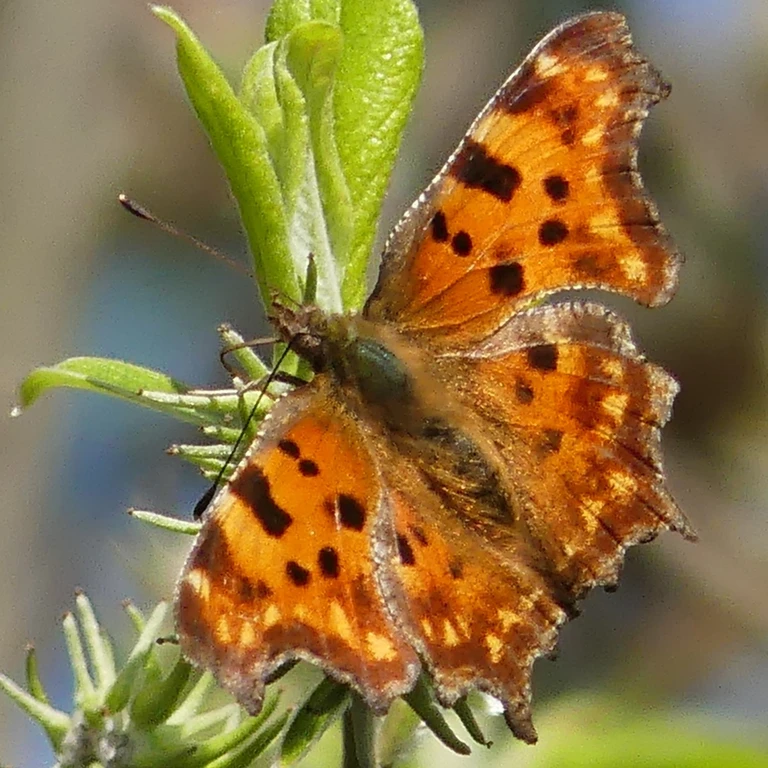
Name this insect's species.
Polygonia c-album
